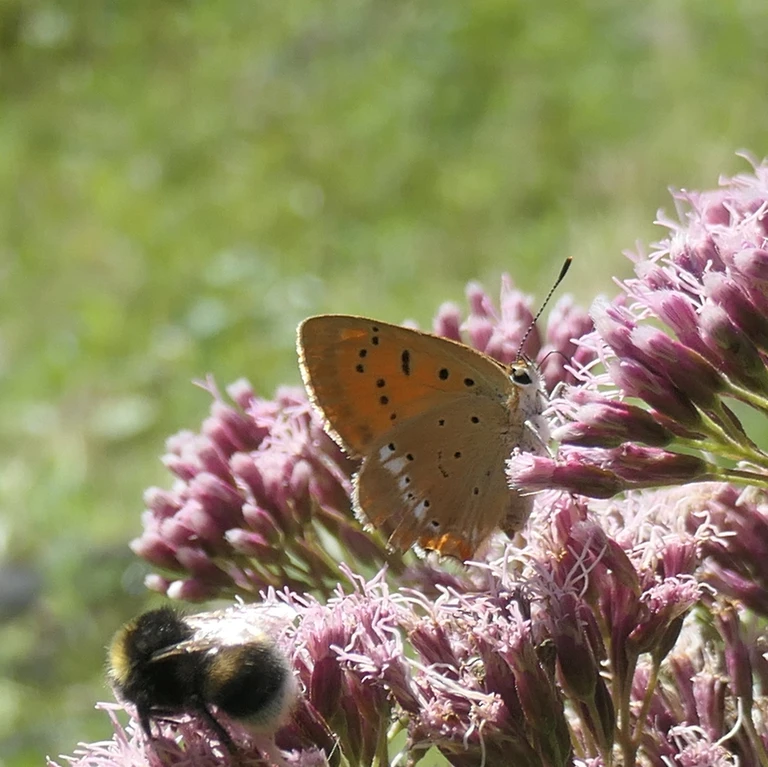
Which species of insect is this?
Lycaena virgaureae
